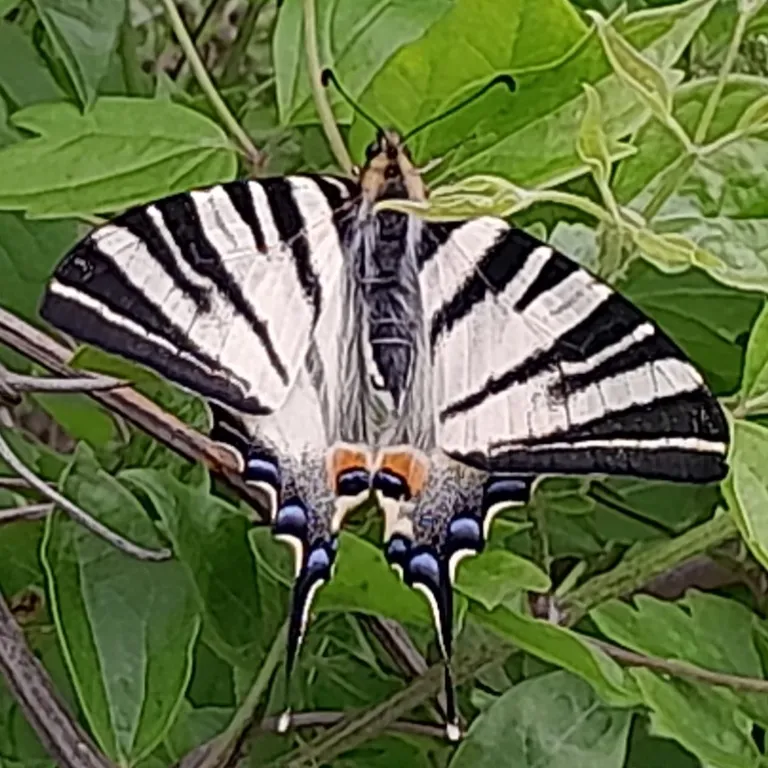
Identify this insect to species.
Iphiclides podalirius
